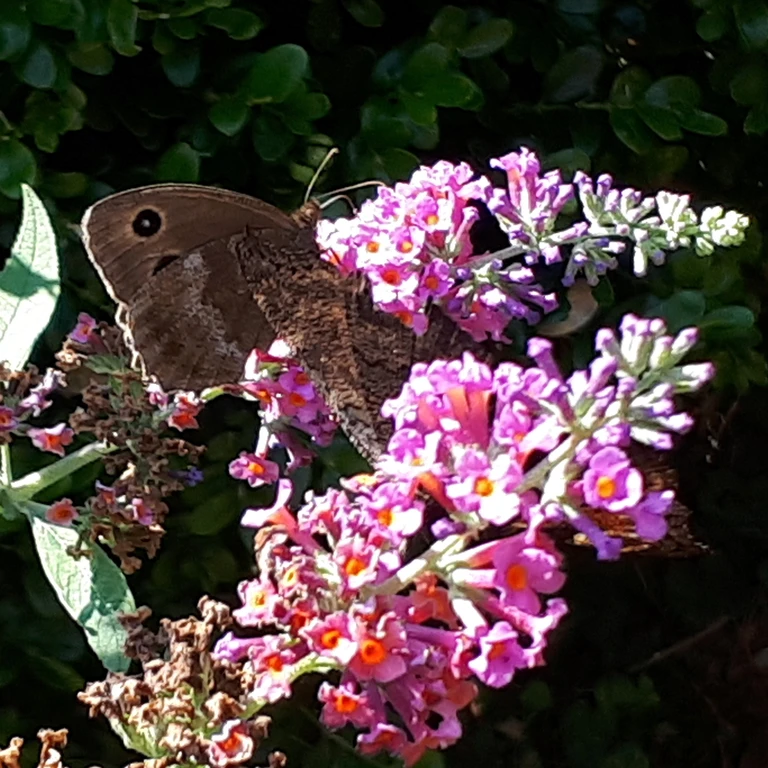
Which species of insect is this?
Minois dryas
